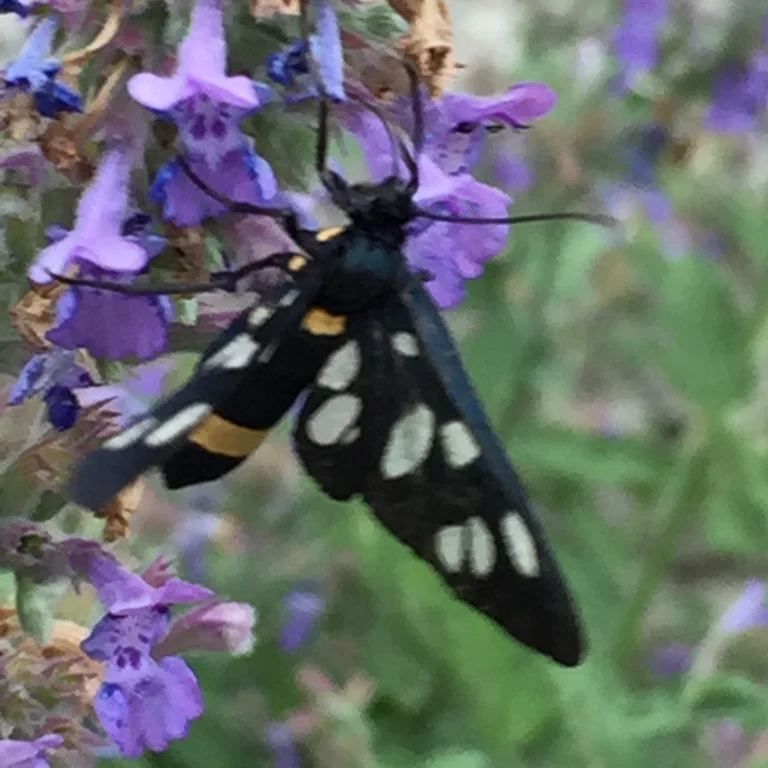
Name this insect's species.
Amata phegea
